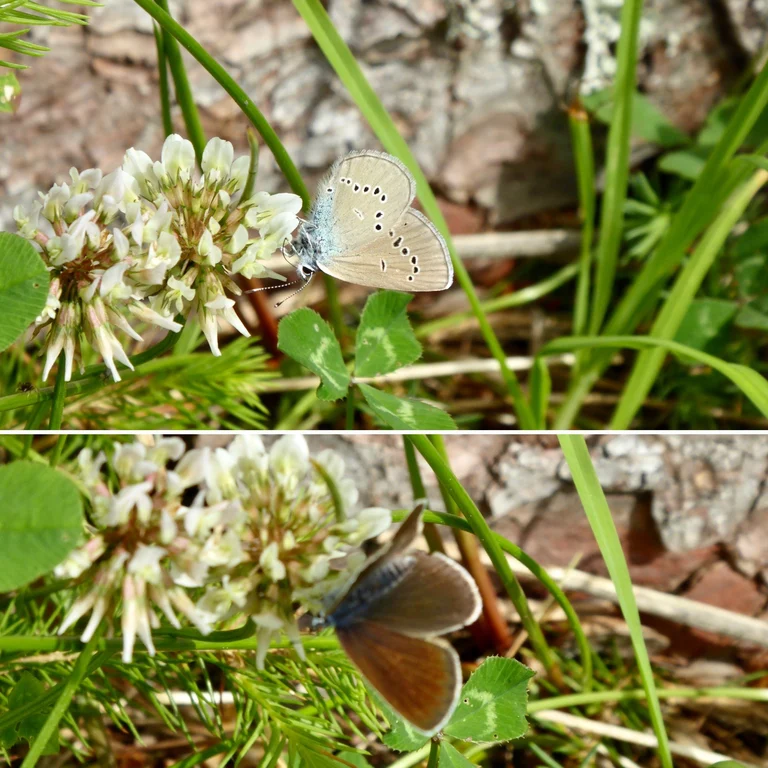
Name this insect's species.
Cyaniris semiargus
